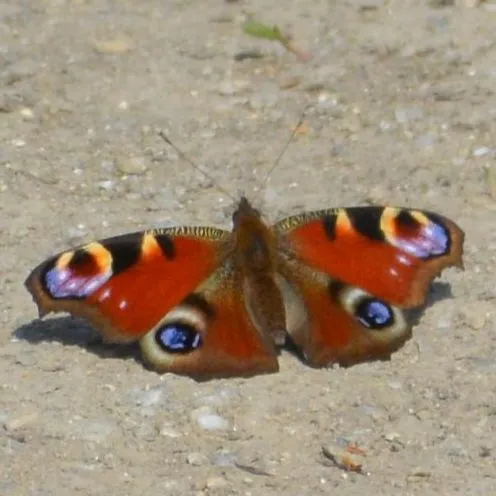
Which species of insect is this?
Aglais io
